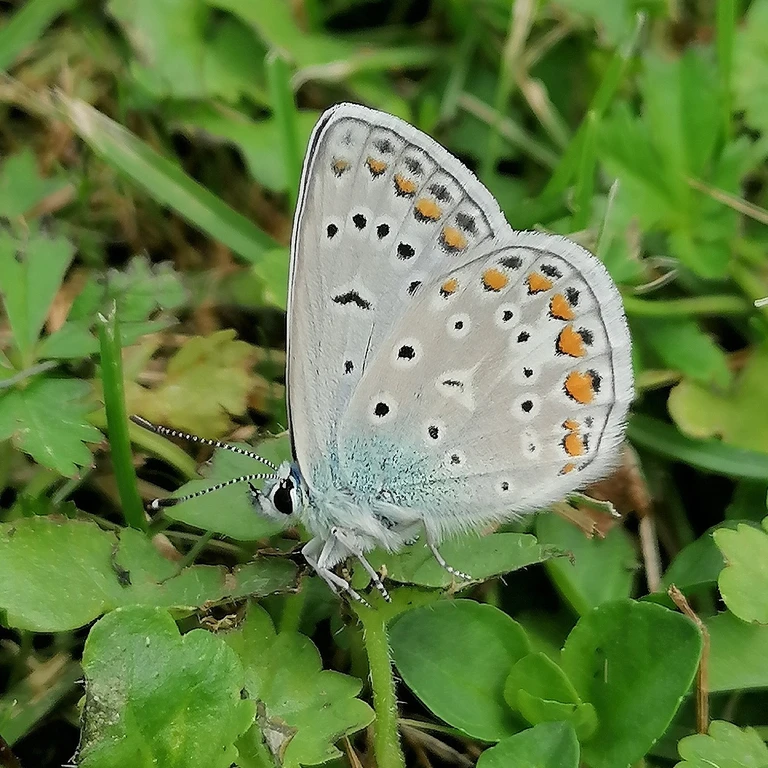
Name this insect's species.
Polyommatus icarus
